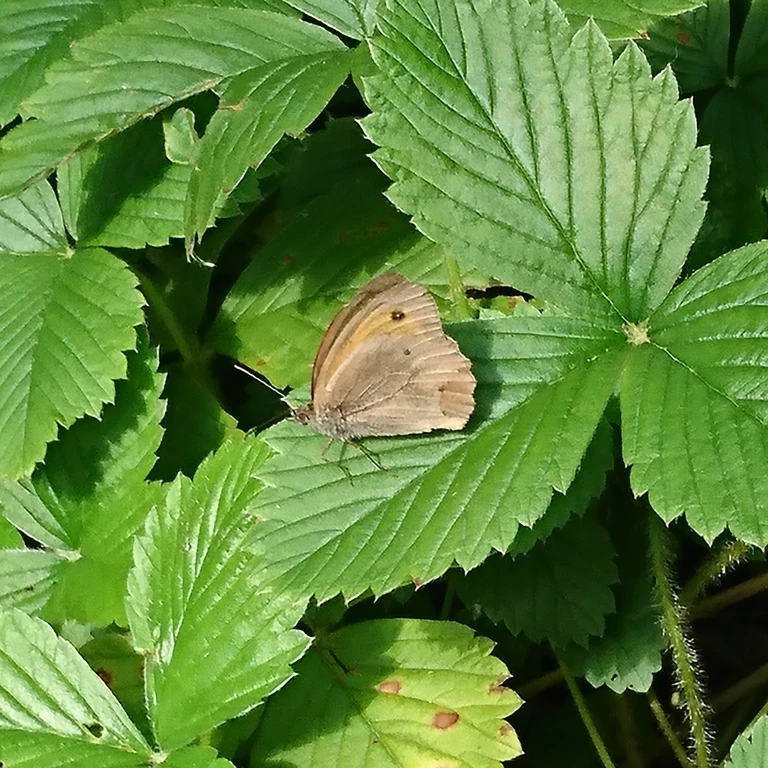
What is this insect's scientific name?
Maniola jurtina
